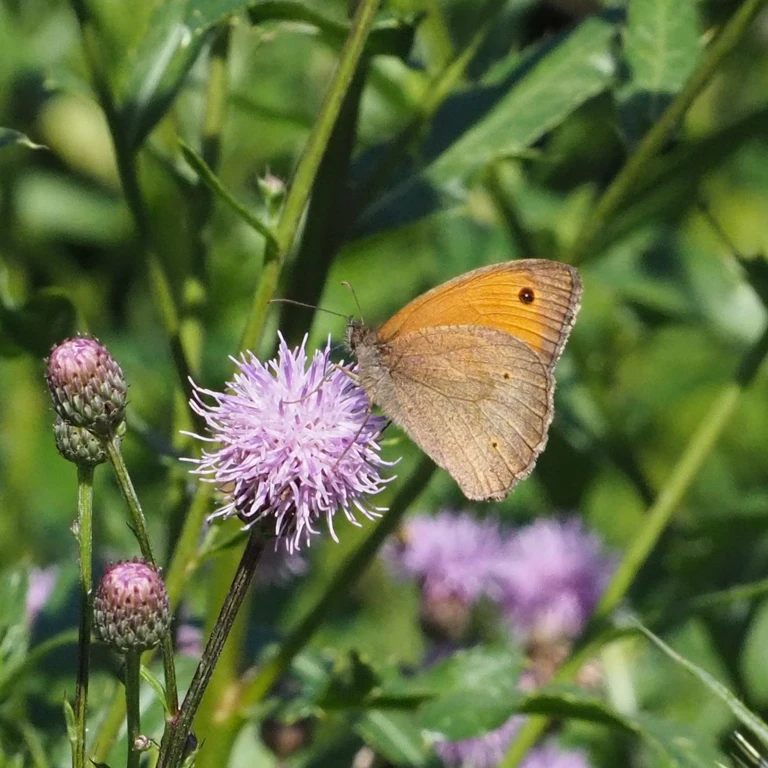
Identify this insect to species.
Maniola jurtina
